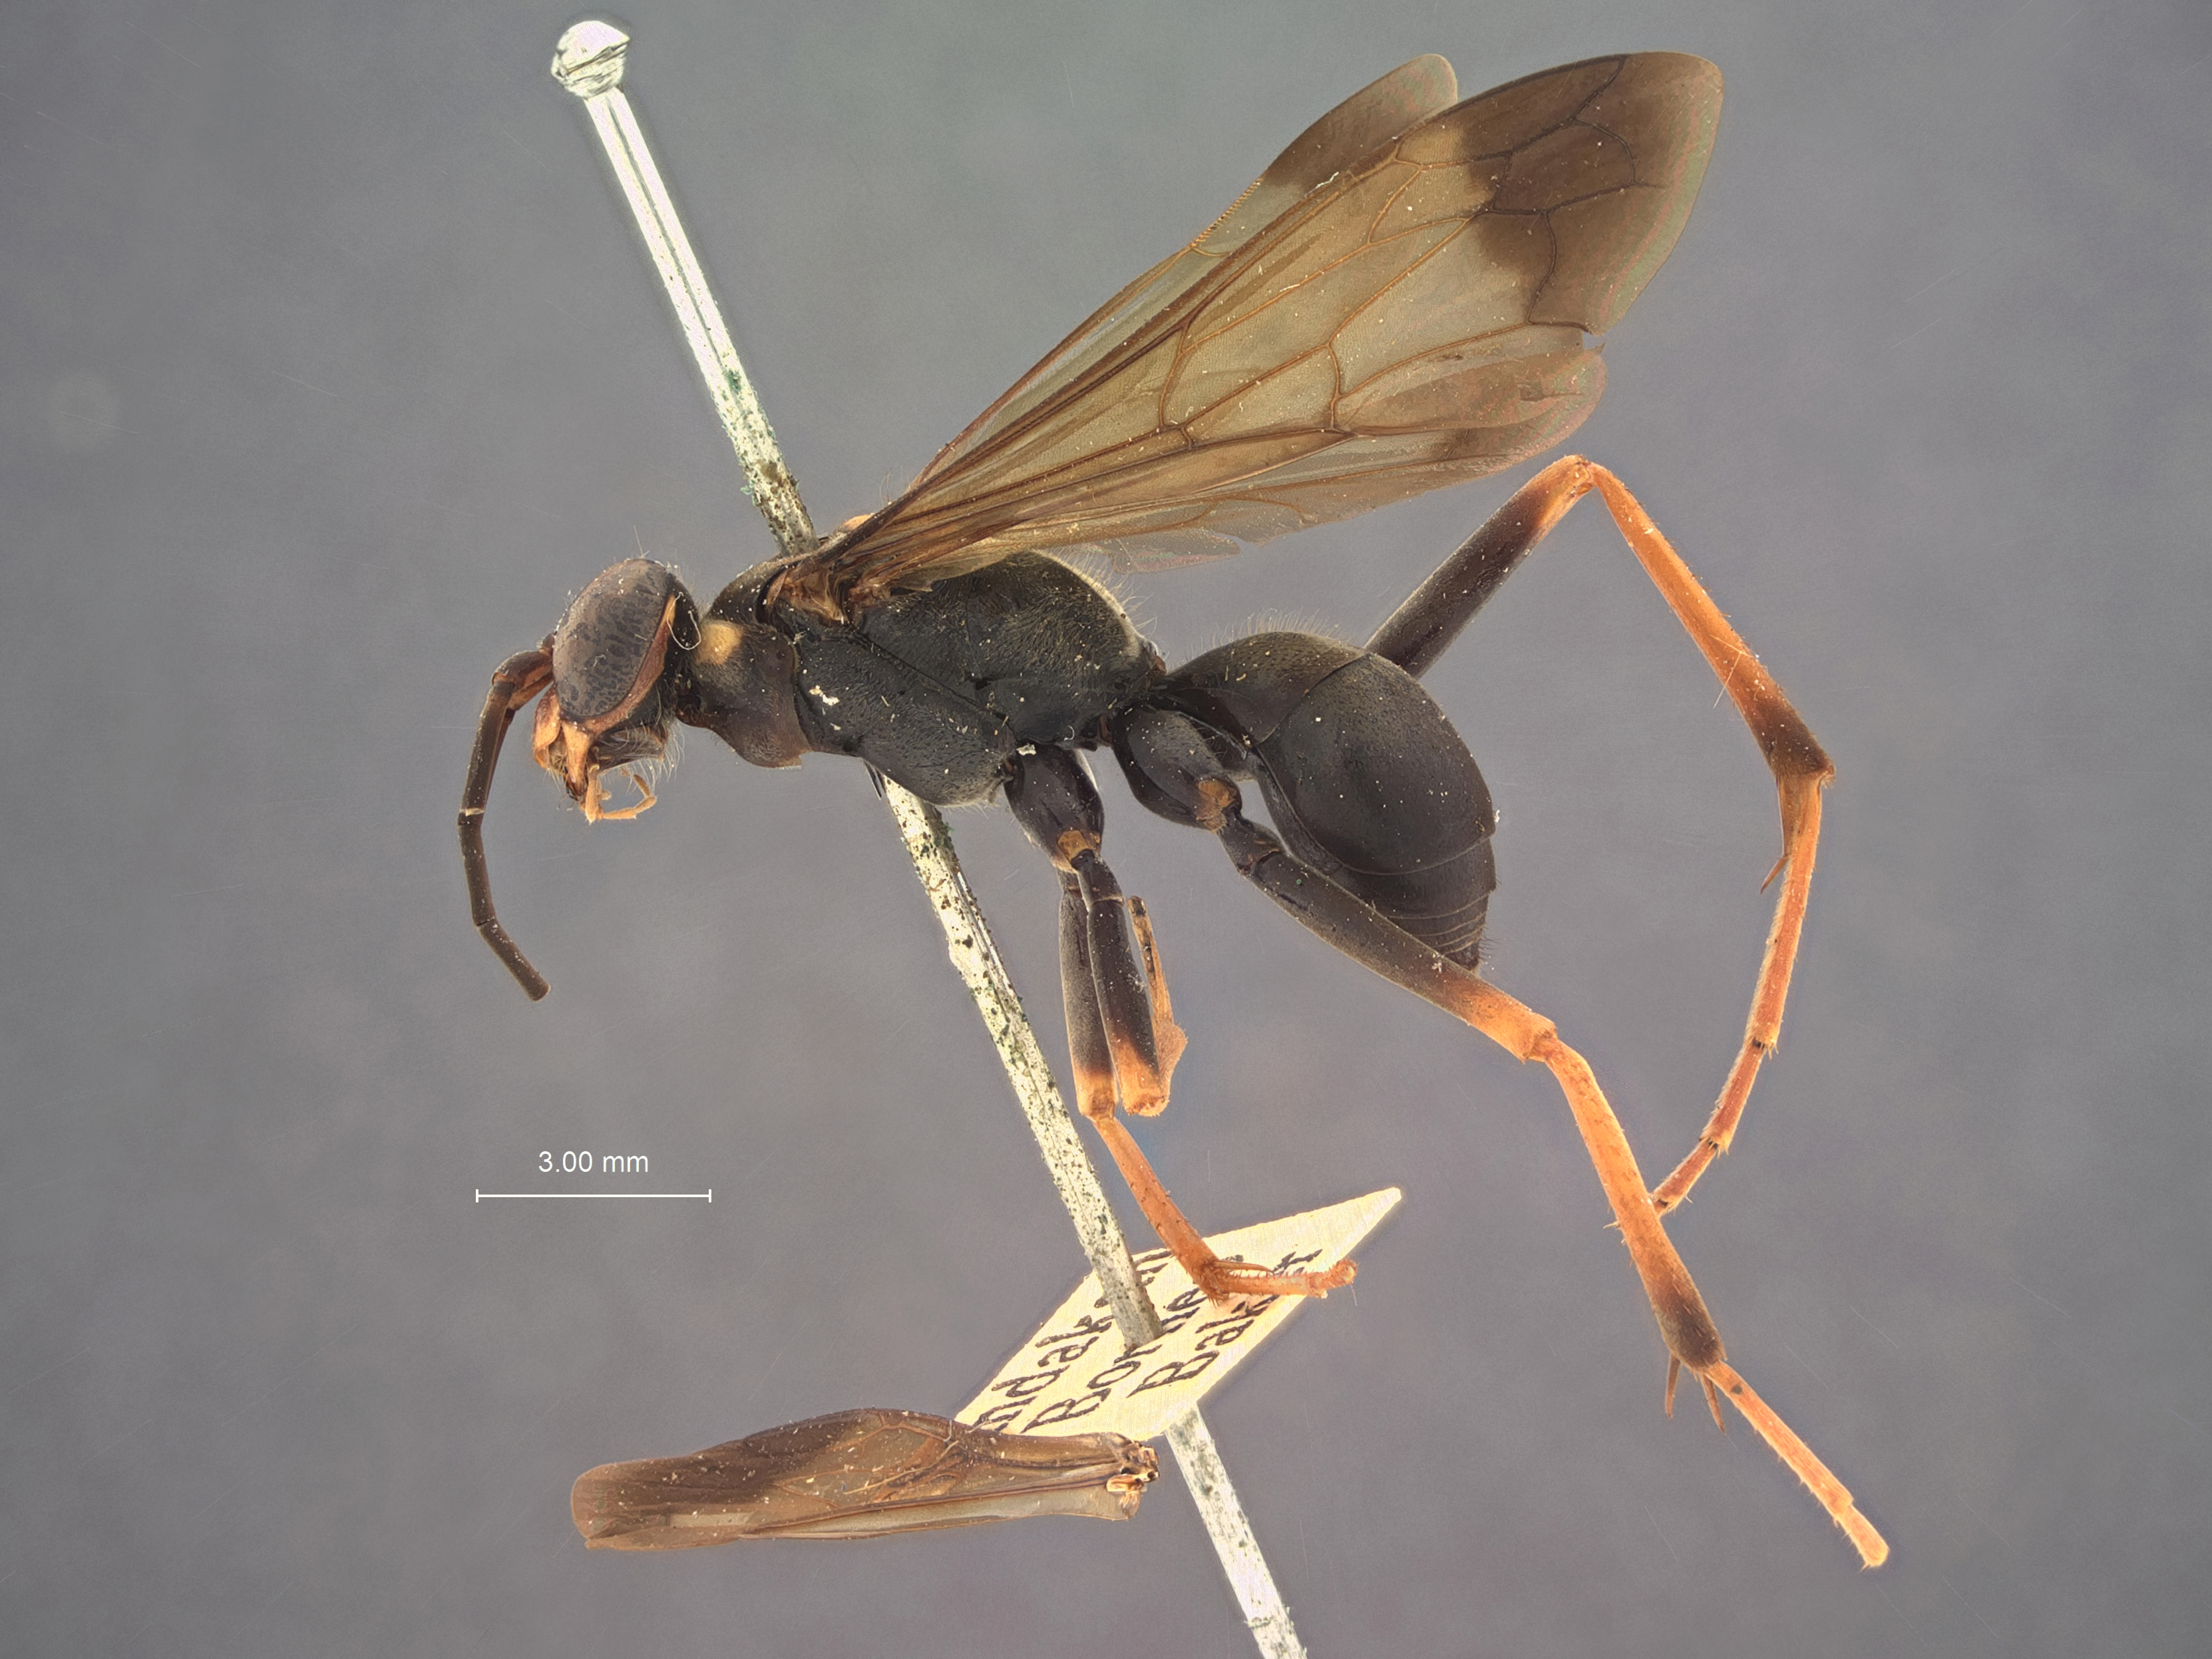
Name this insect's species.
Monodontonyx approximatus
